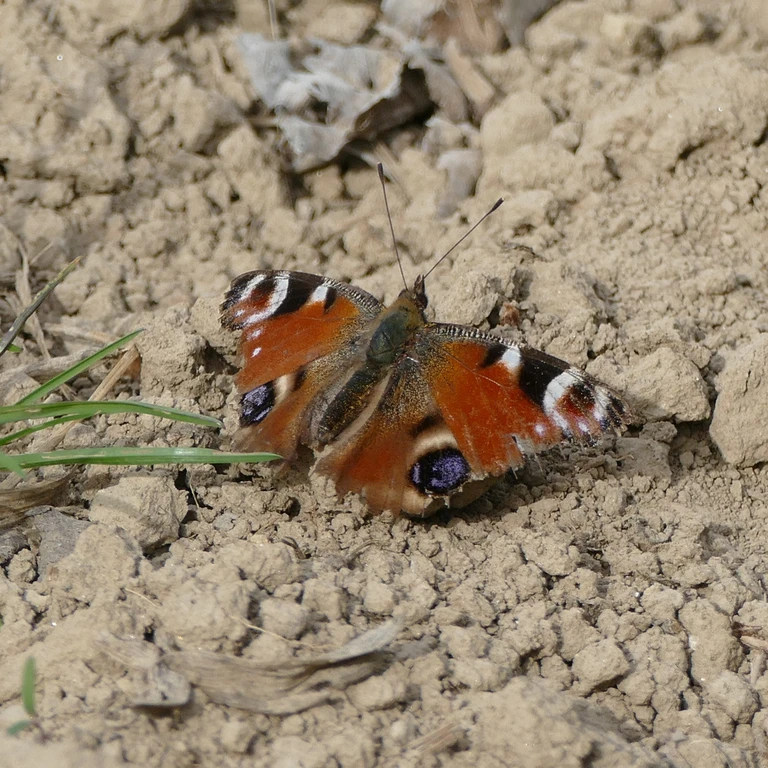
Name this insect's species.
Aglais io
